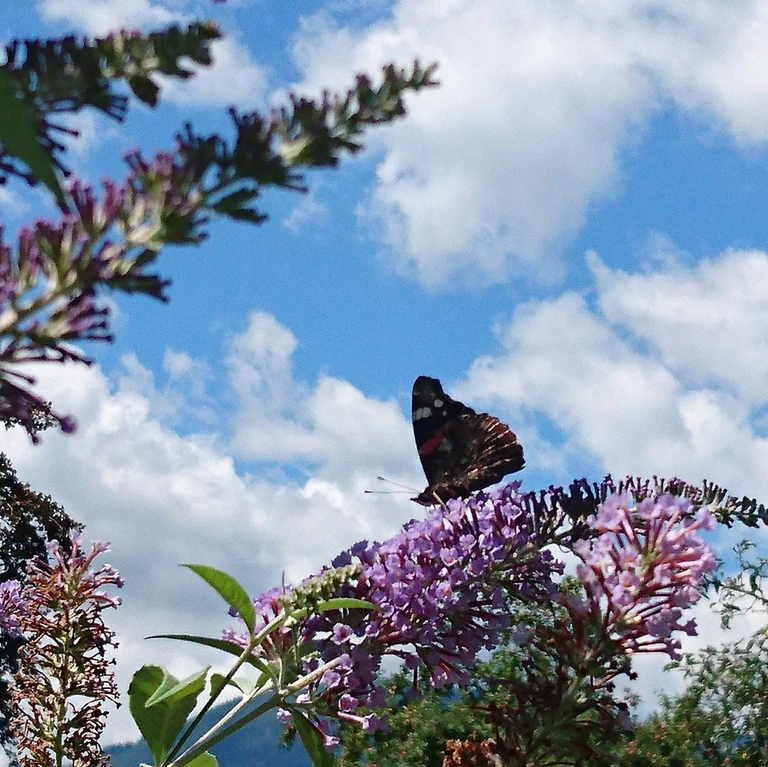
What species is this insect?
Vanessa atalanta
